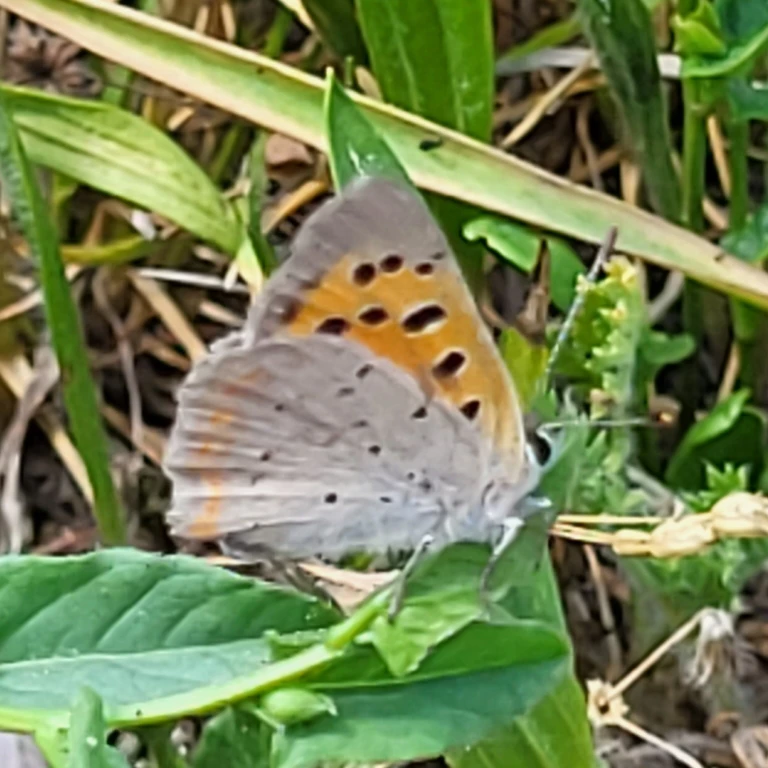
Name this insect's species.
Lycaena phlaeas
